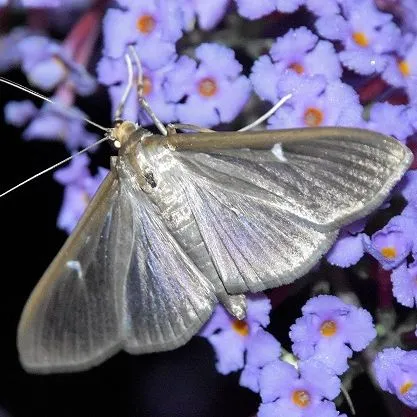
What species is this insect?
Cydalima perspectalis
